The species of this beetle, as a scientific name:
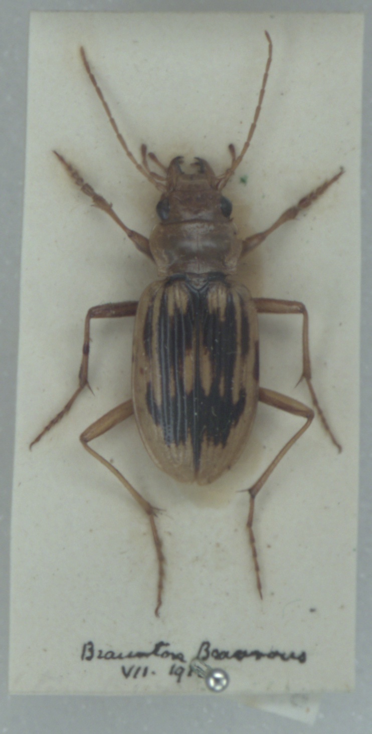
Nebria complanata
